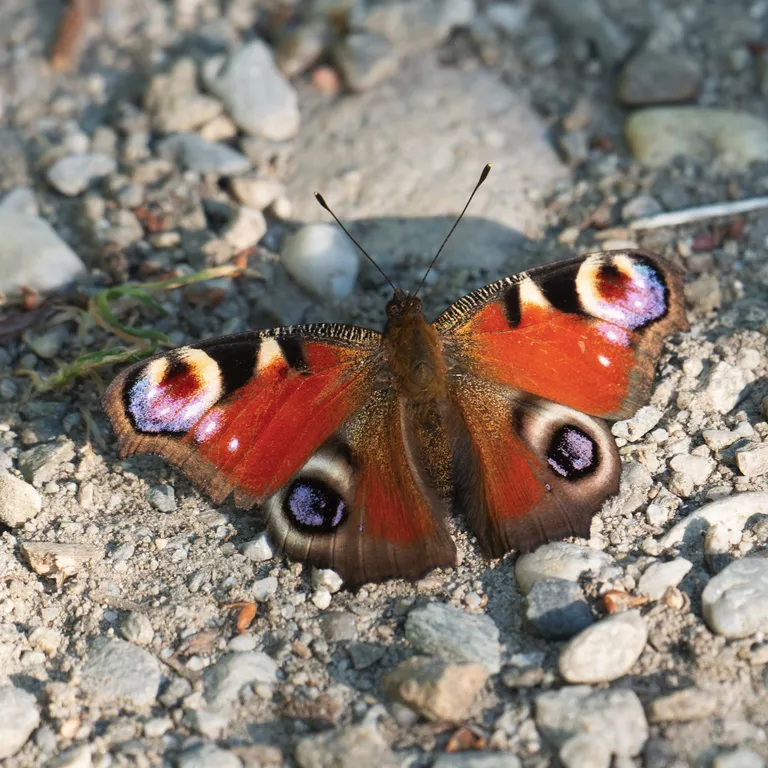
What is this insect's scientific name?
Aglais io
